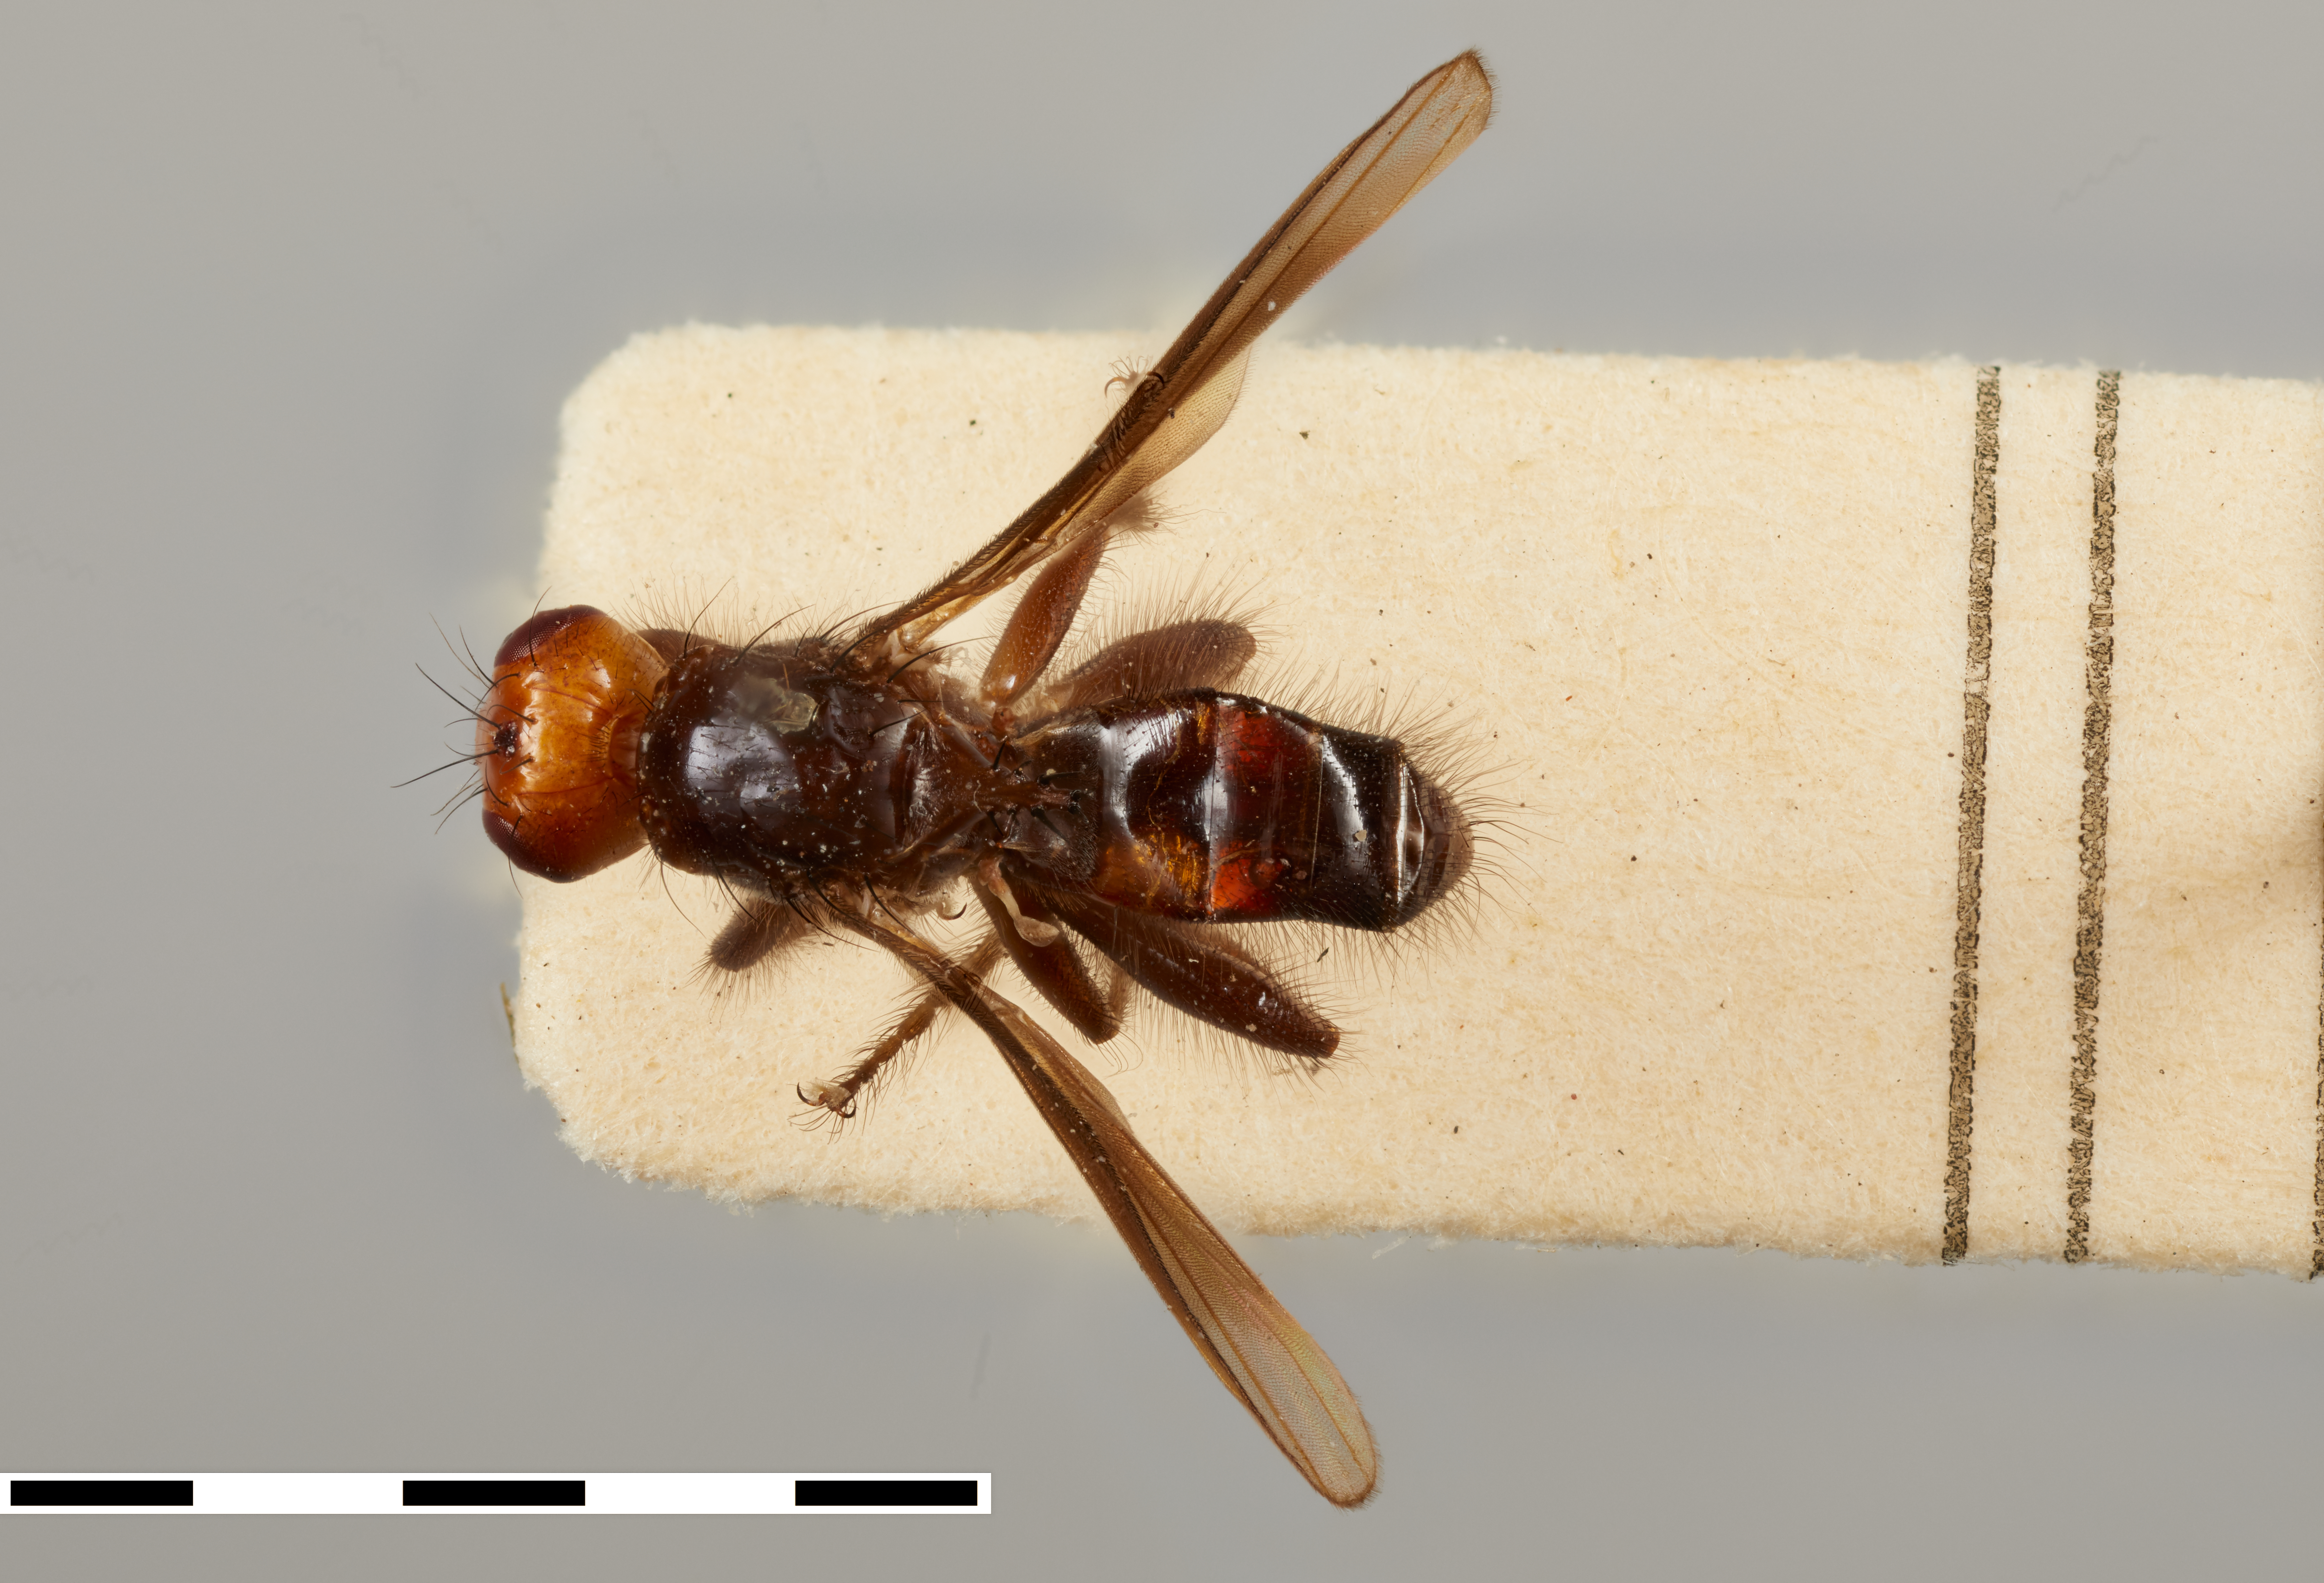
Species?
Dasyphlebomyia stylata
